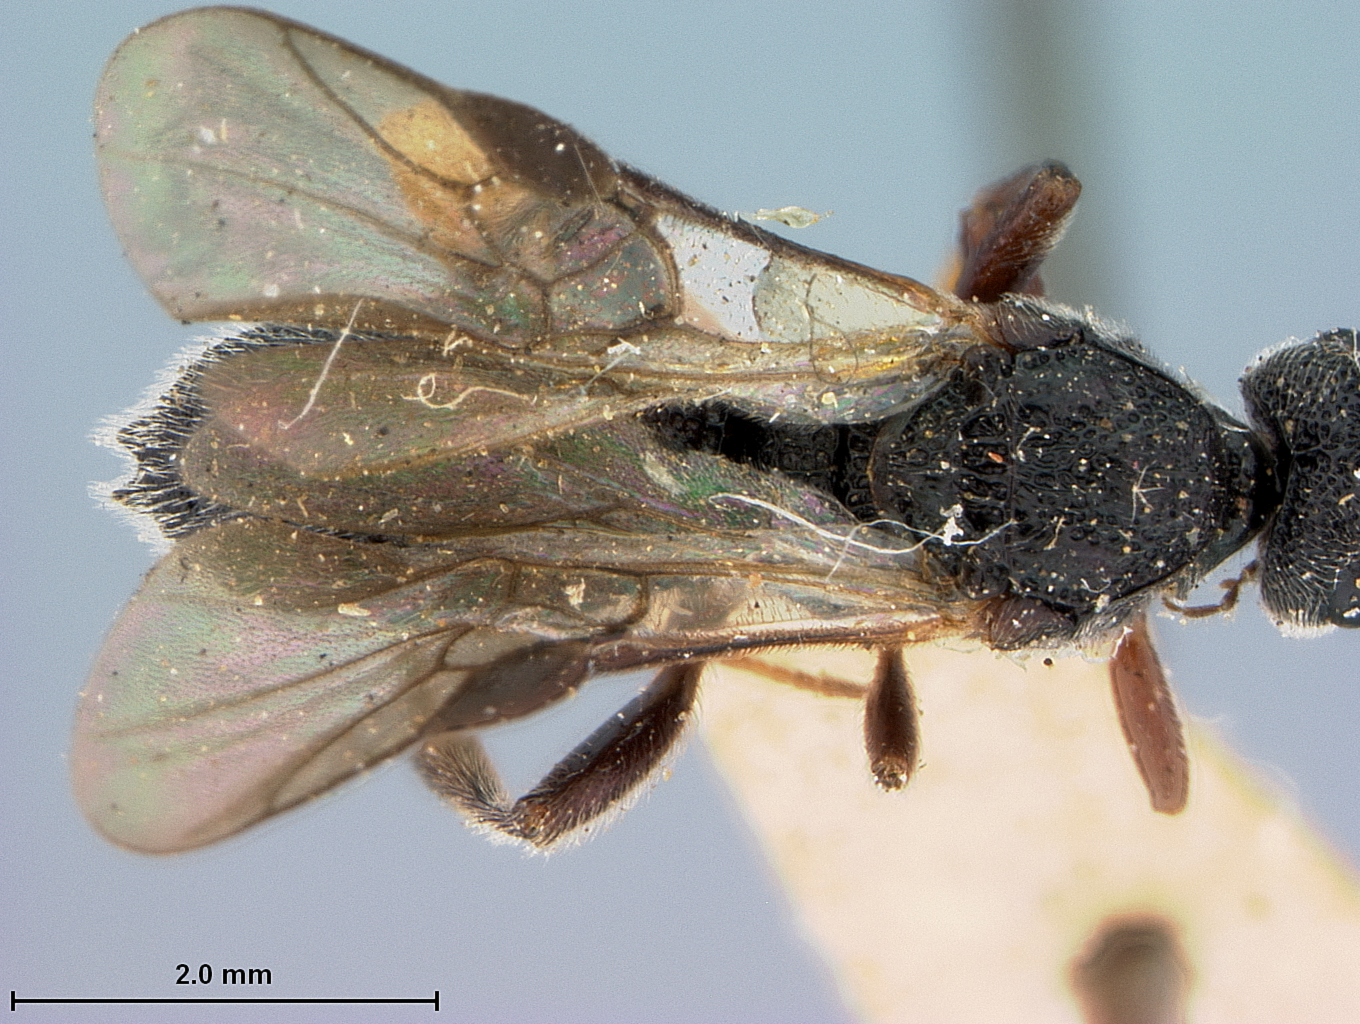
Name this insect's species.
Urosigalphus crassisculptus
